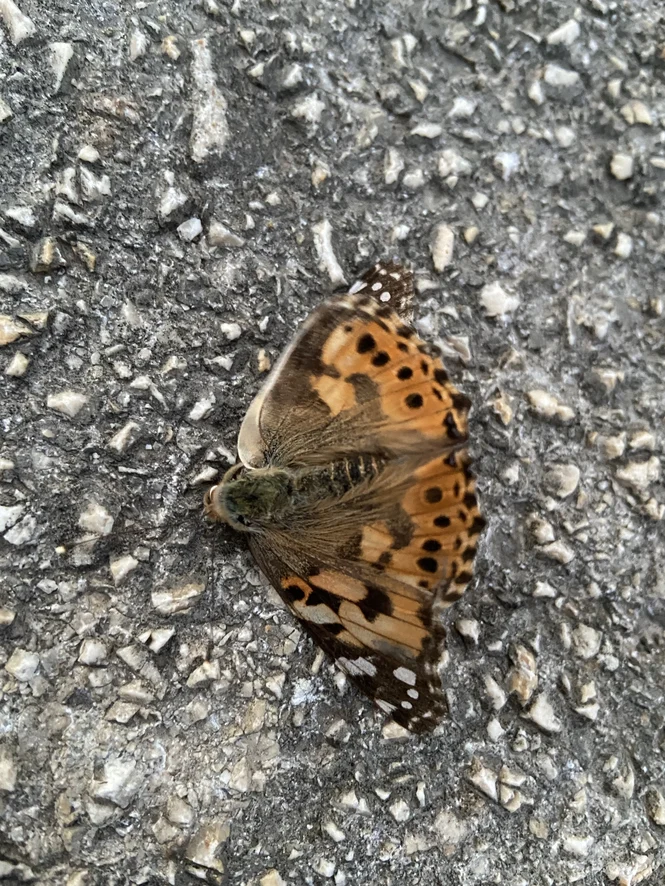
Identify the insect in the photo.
Vanessa cardui
